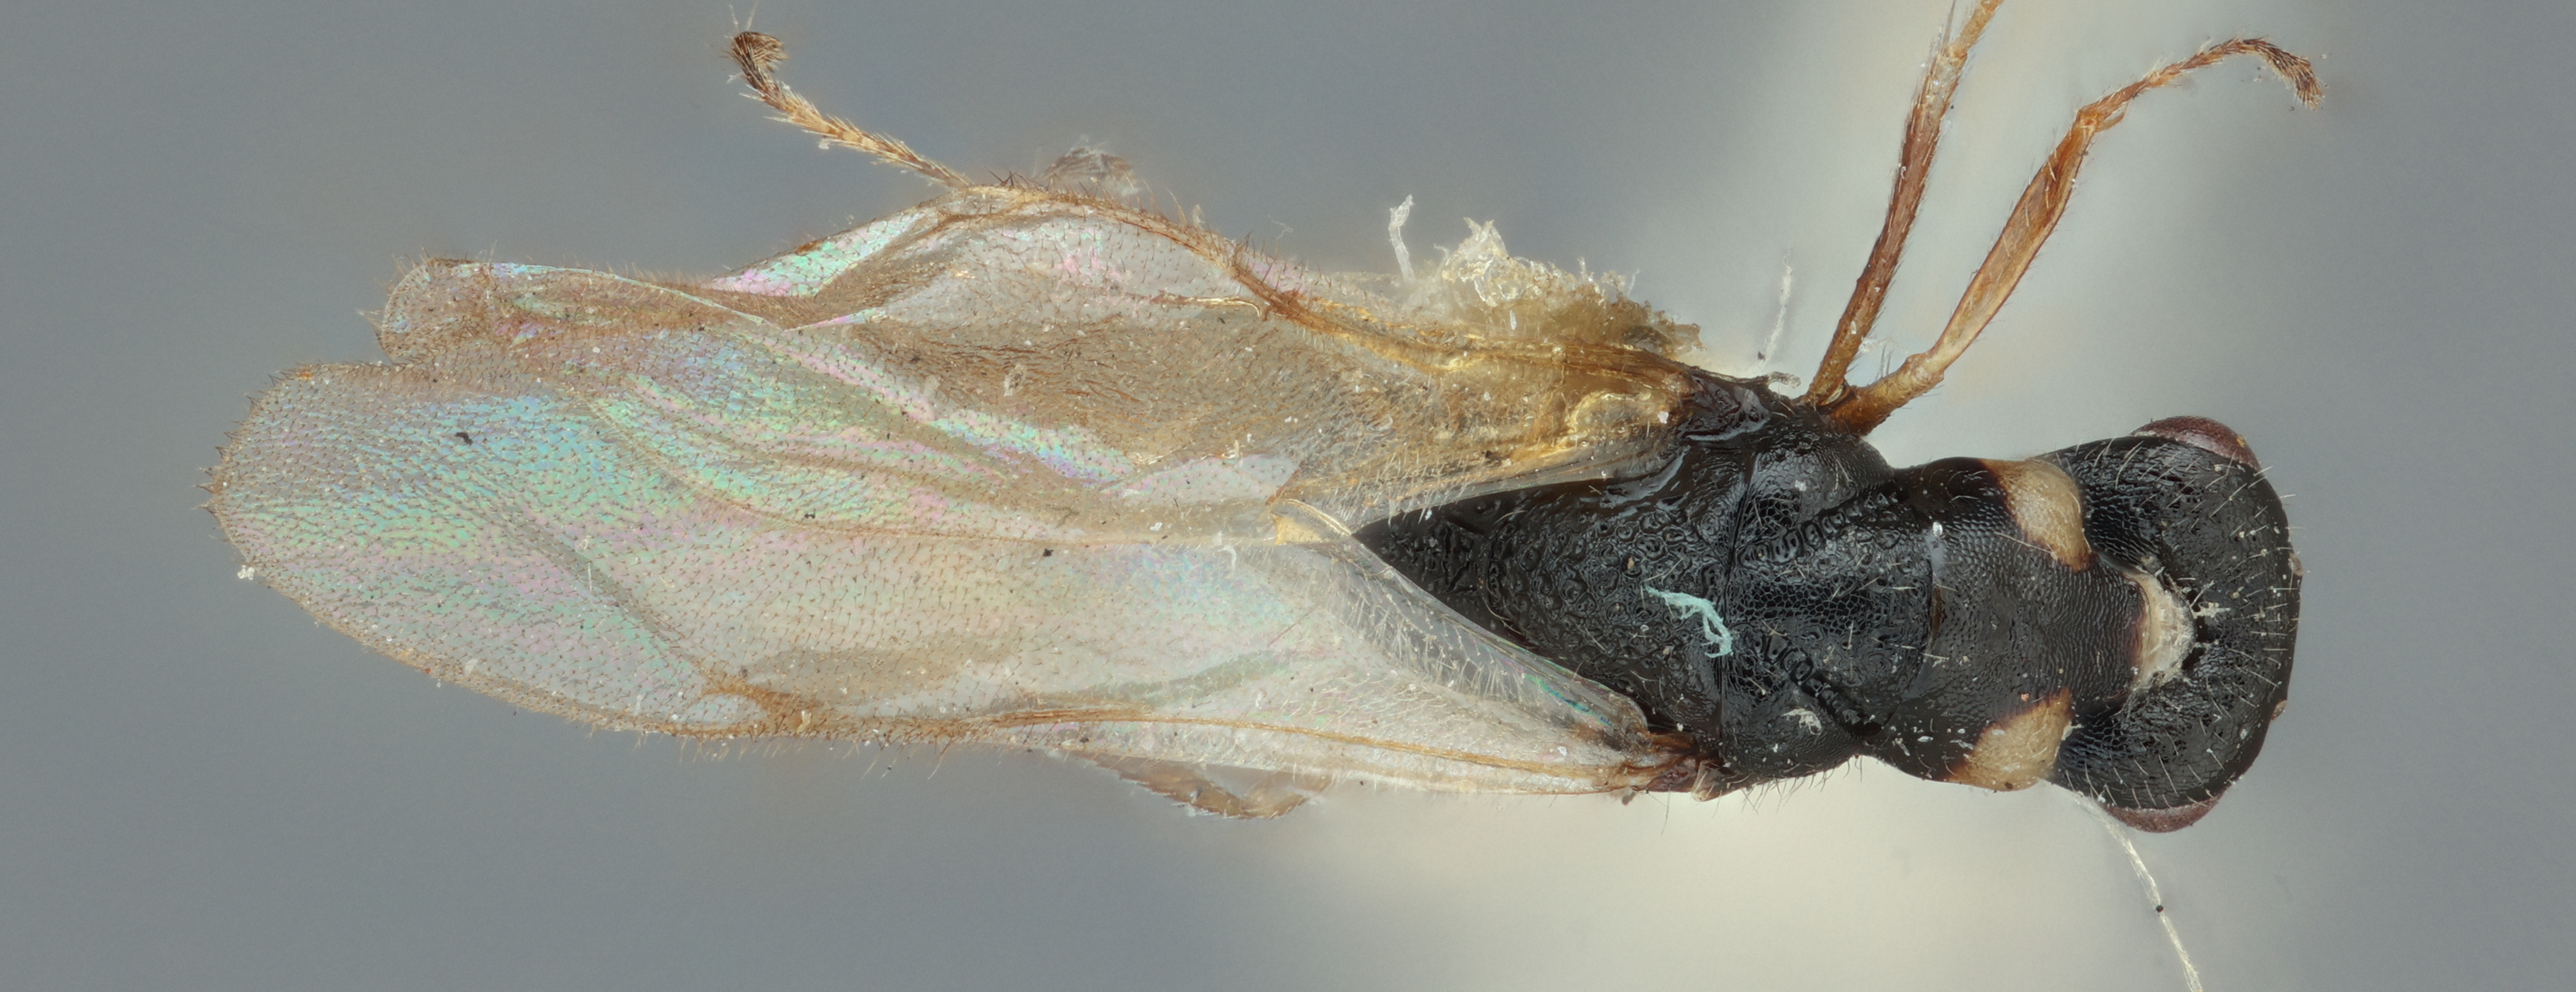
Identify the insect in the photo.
Harmolita ainsliei
